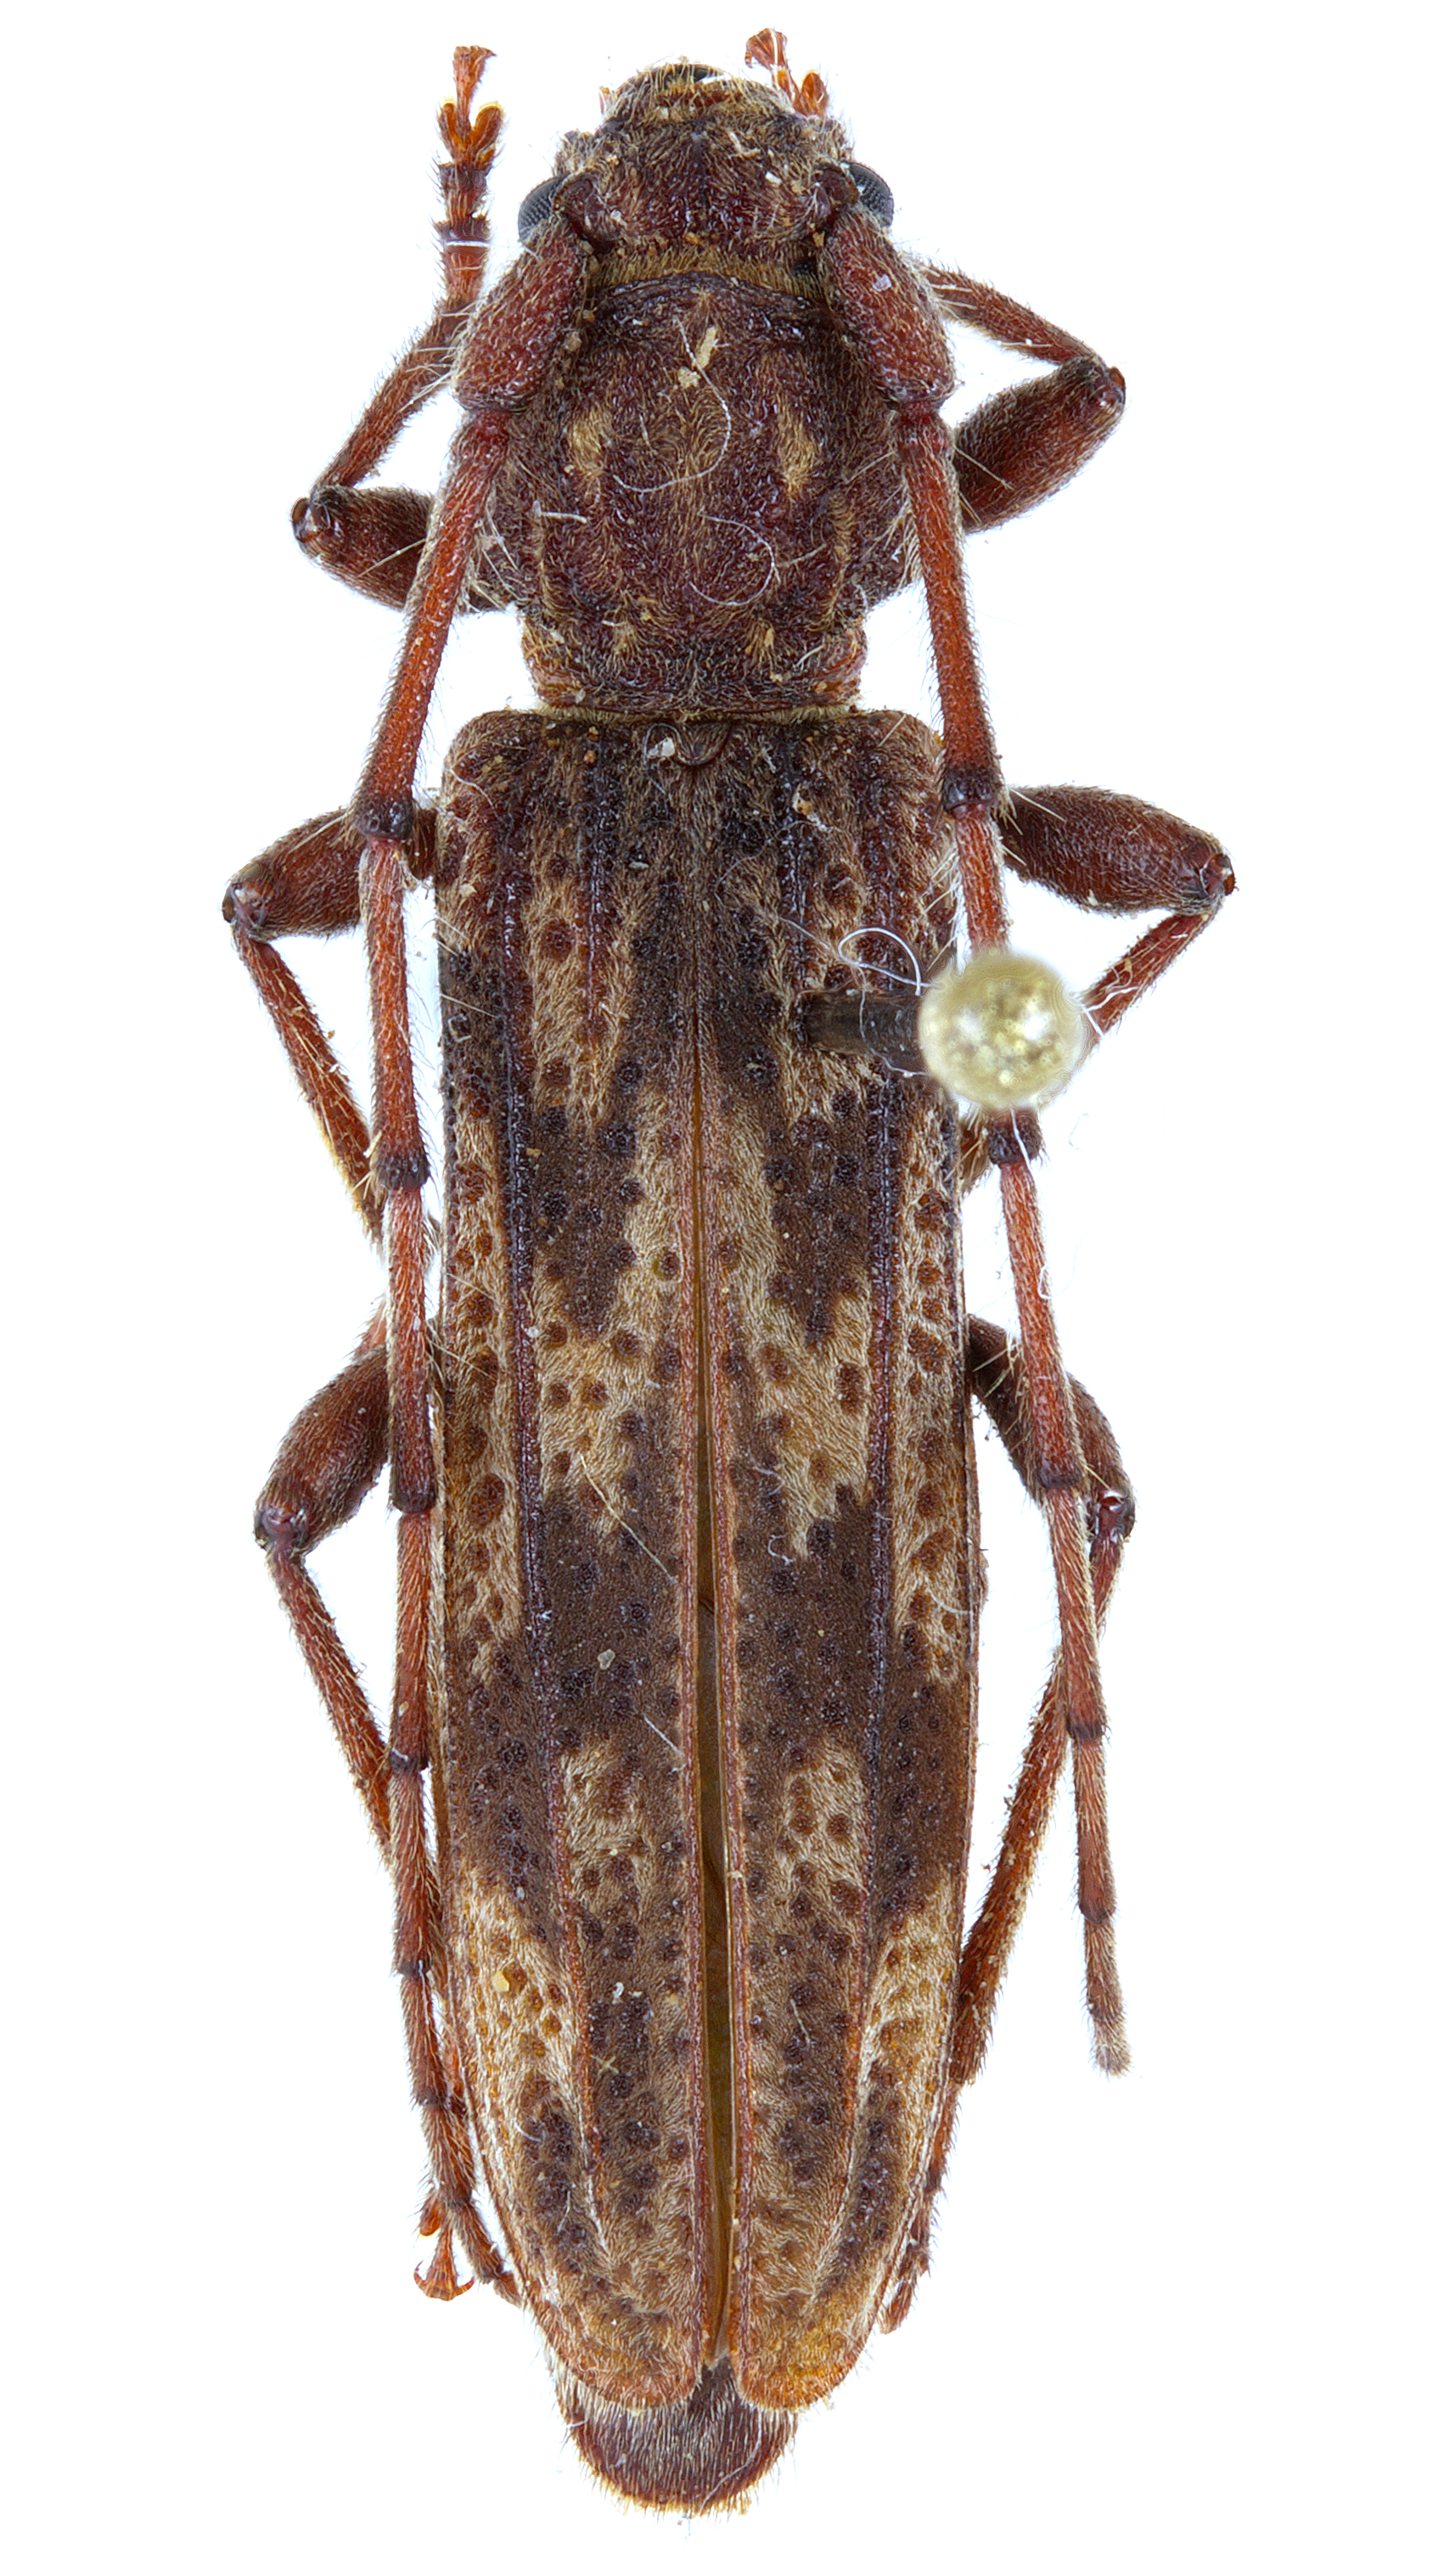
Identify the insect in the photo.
Eudistenia costipennis
